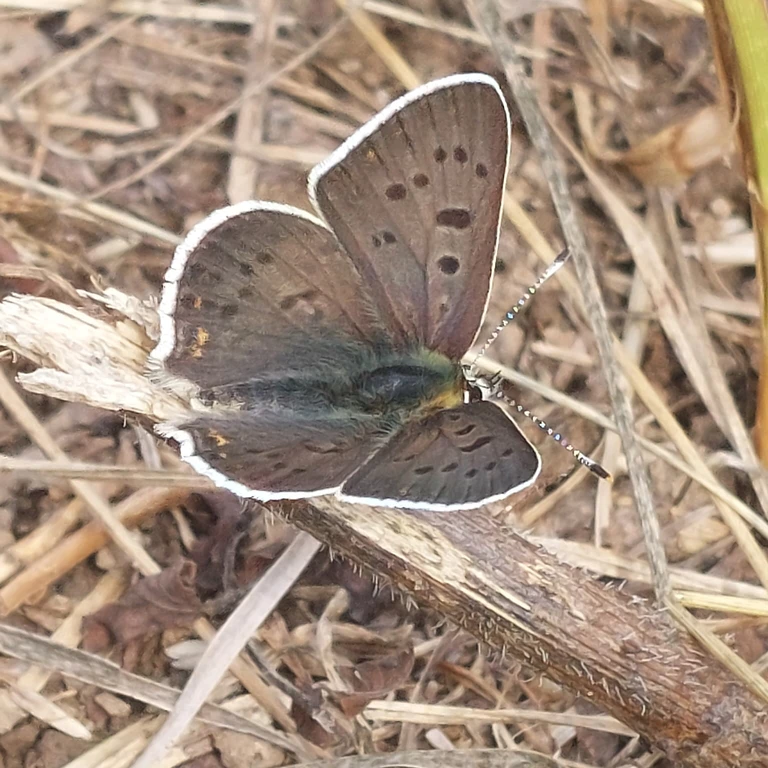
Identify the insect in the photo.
Lycaena tityrus (also Loweia tityrus)
